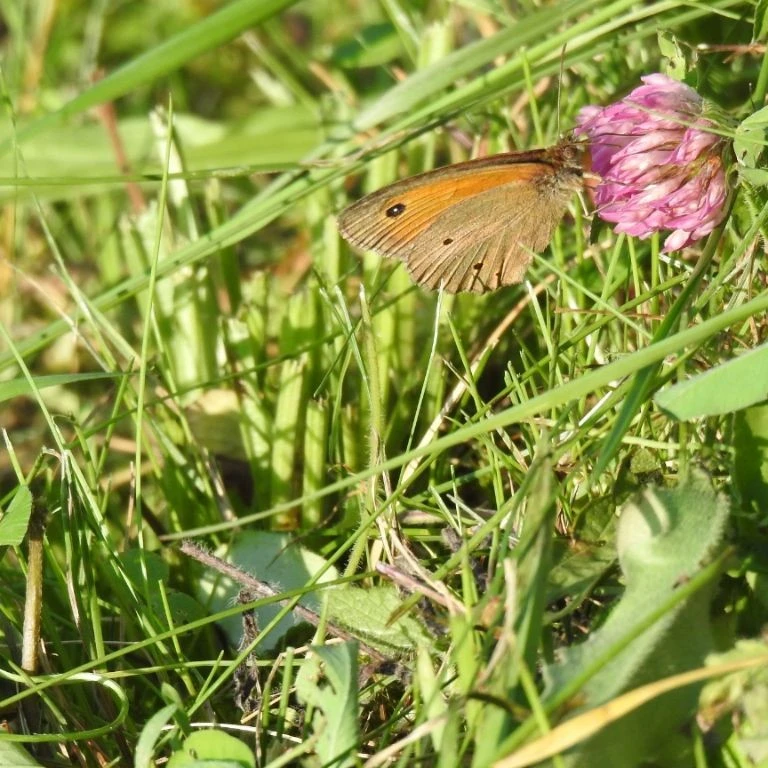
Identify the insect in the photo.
Maniola jurtina
